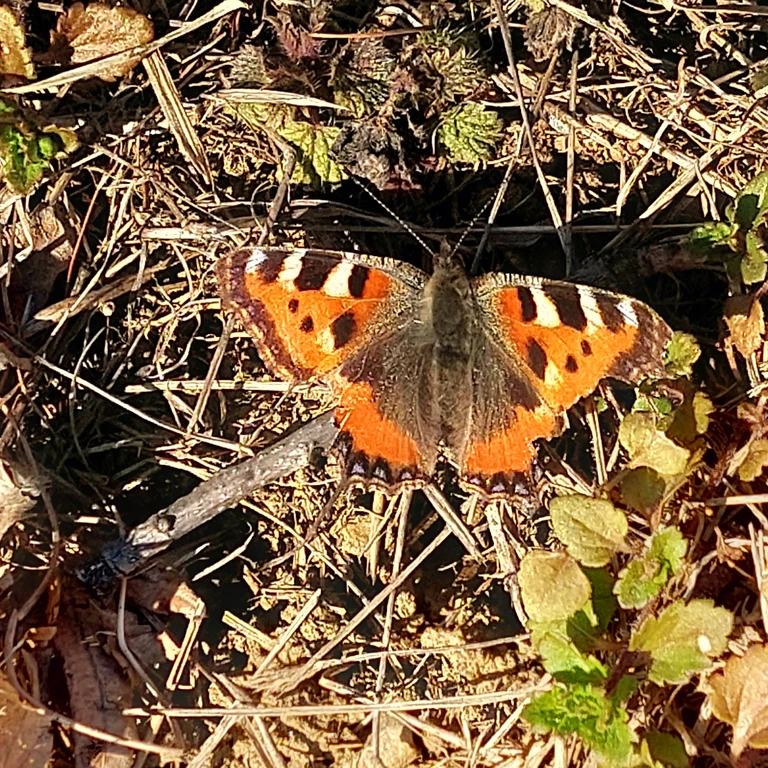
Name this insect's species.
Aglais urticae
